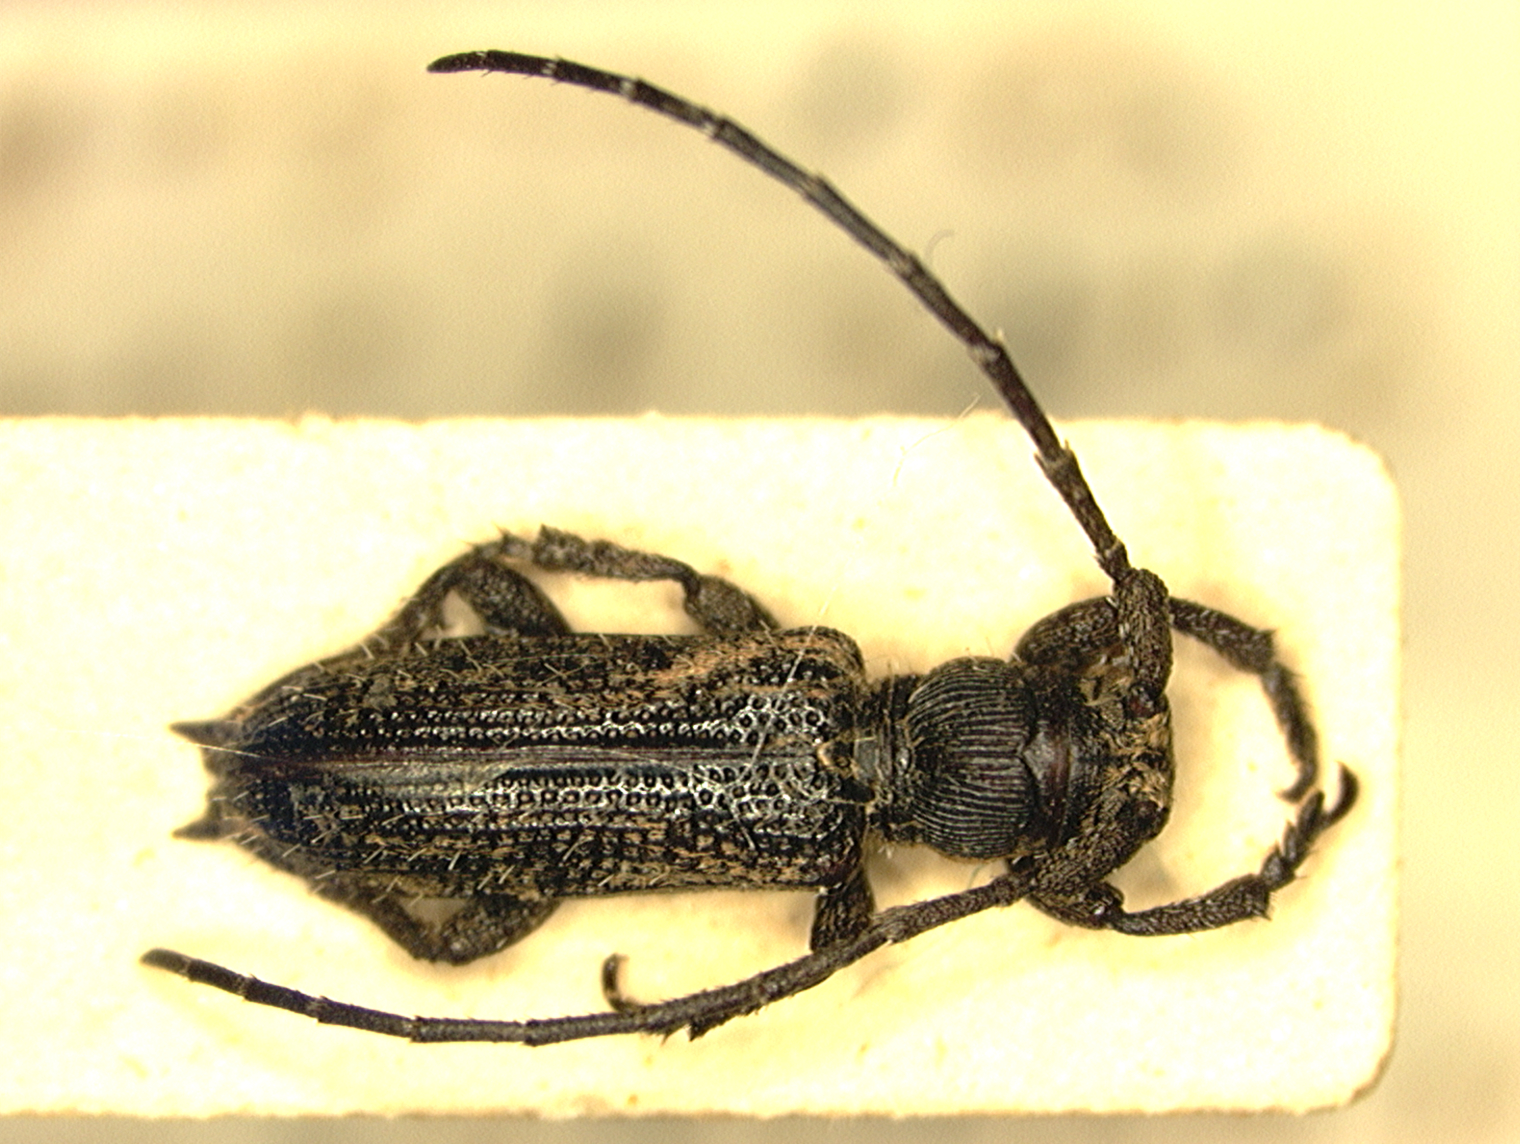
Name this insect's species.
Stathmodera densesulcata
